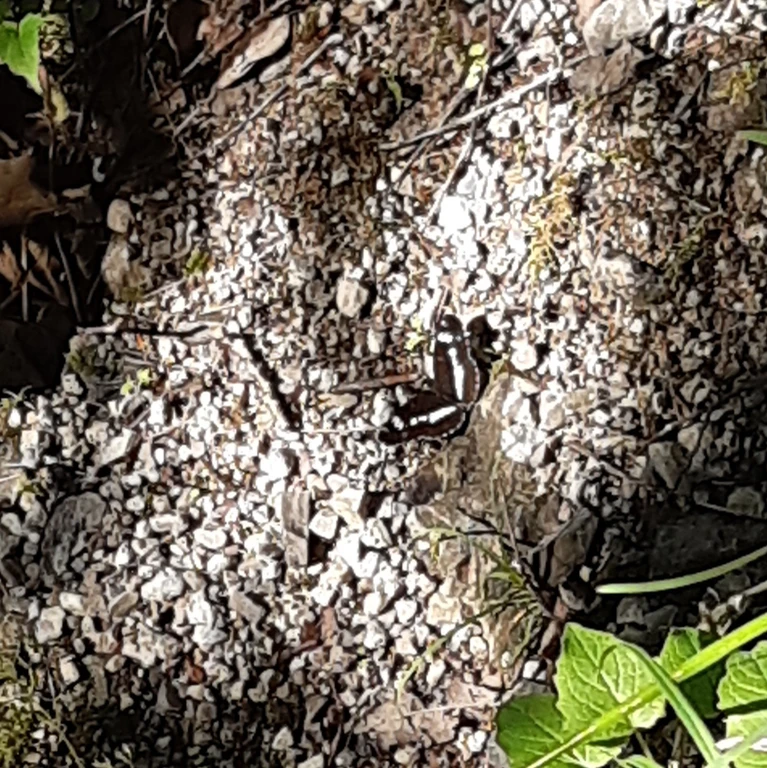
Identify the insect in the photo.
Limenitis camilla (also Ladoga camilla)
